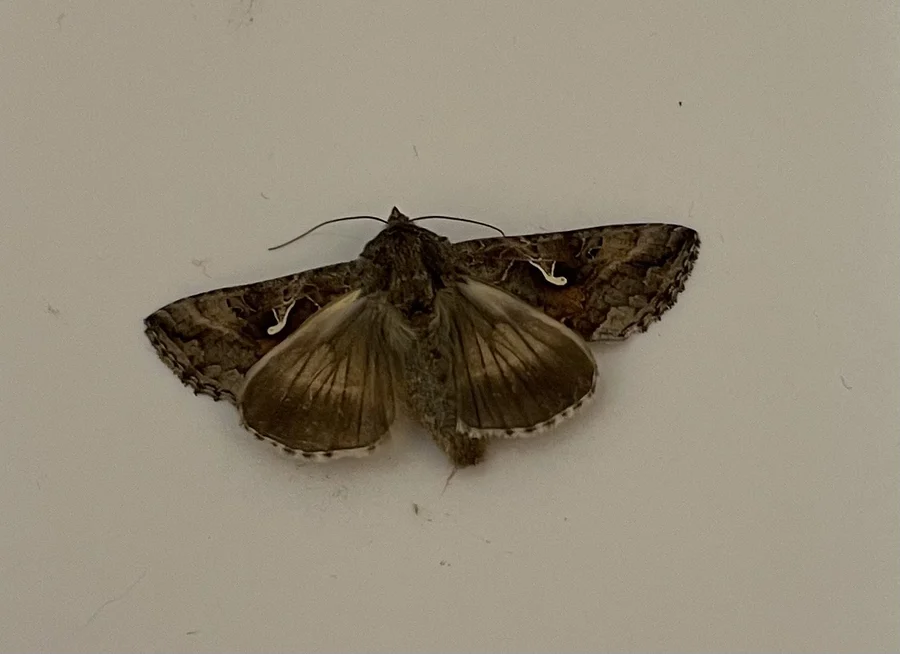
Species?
Autographa gamma
